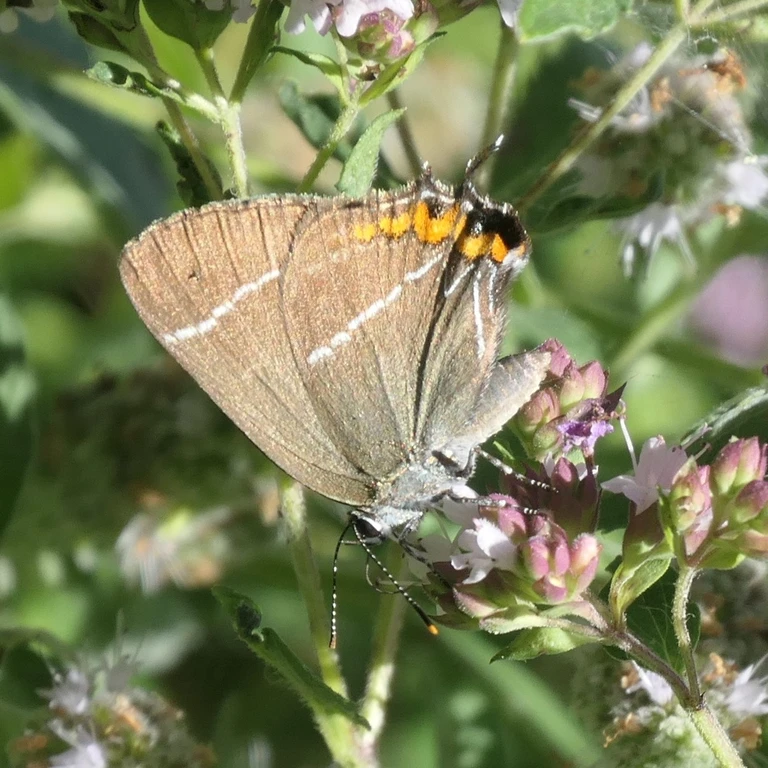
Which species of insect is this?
Satyrium w-album
